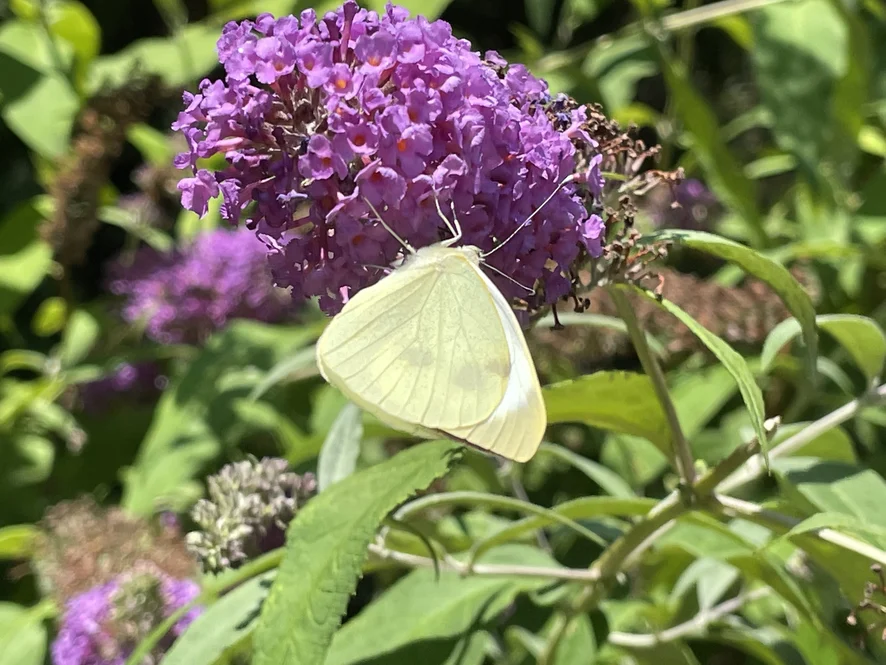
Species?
Pieris brassicae
